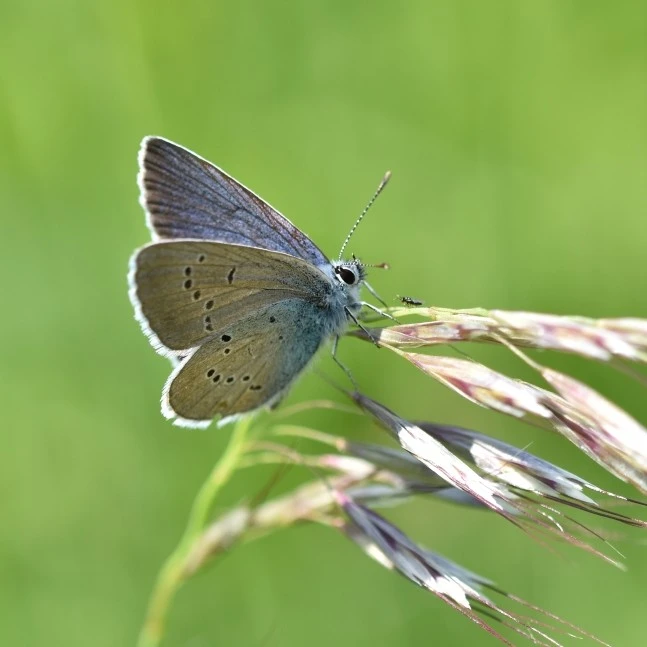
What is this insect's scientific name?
Cyaniris semiargus
